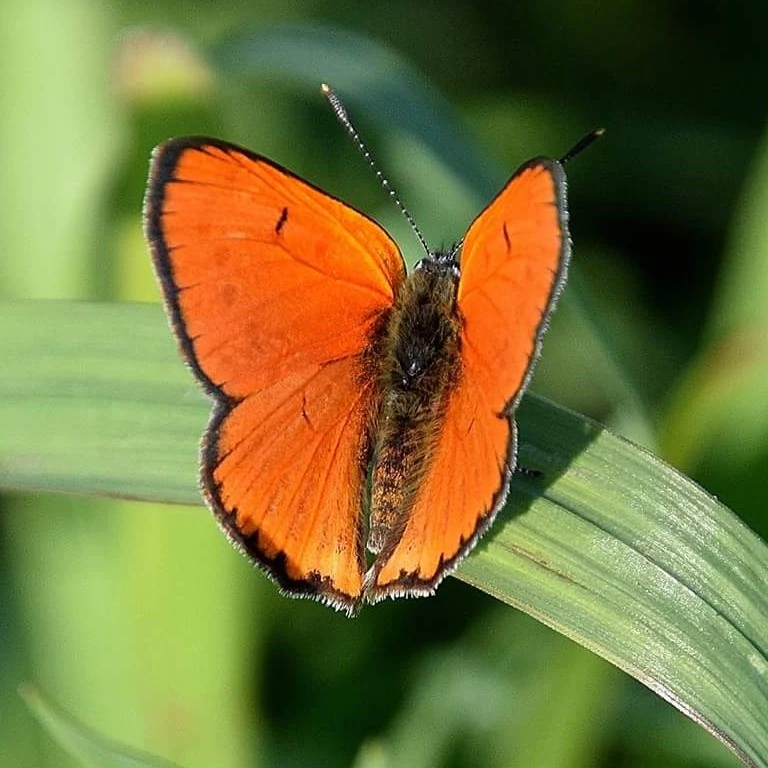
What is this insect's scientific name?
Lycaena dispar
